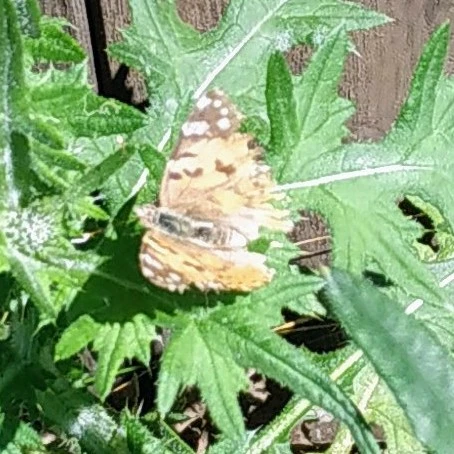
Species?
Vanessa cardui
